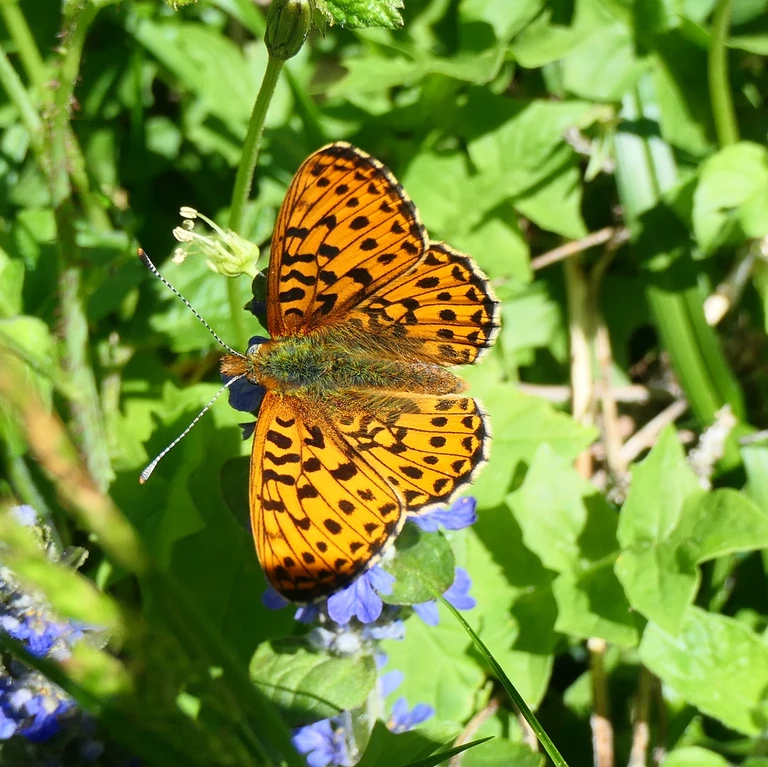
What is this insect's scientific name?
Boloria euphrosyne (also Clossiana euphrosyne)
